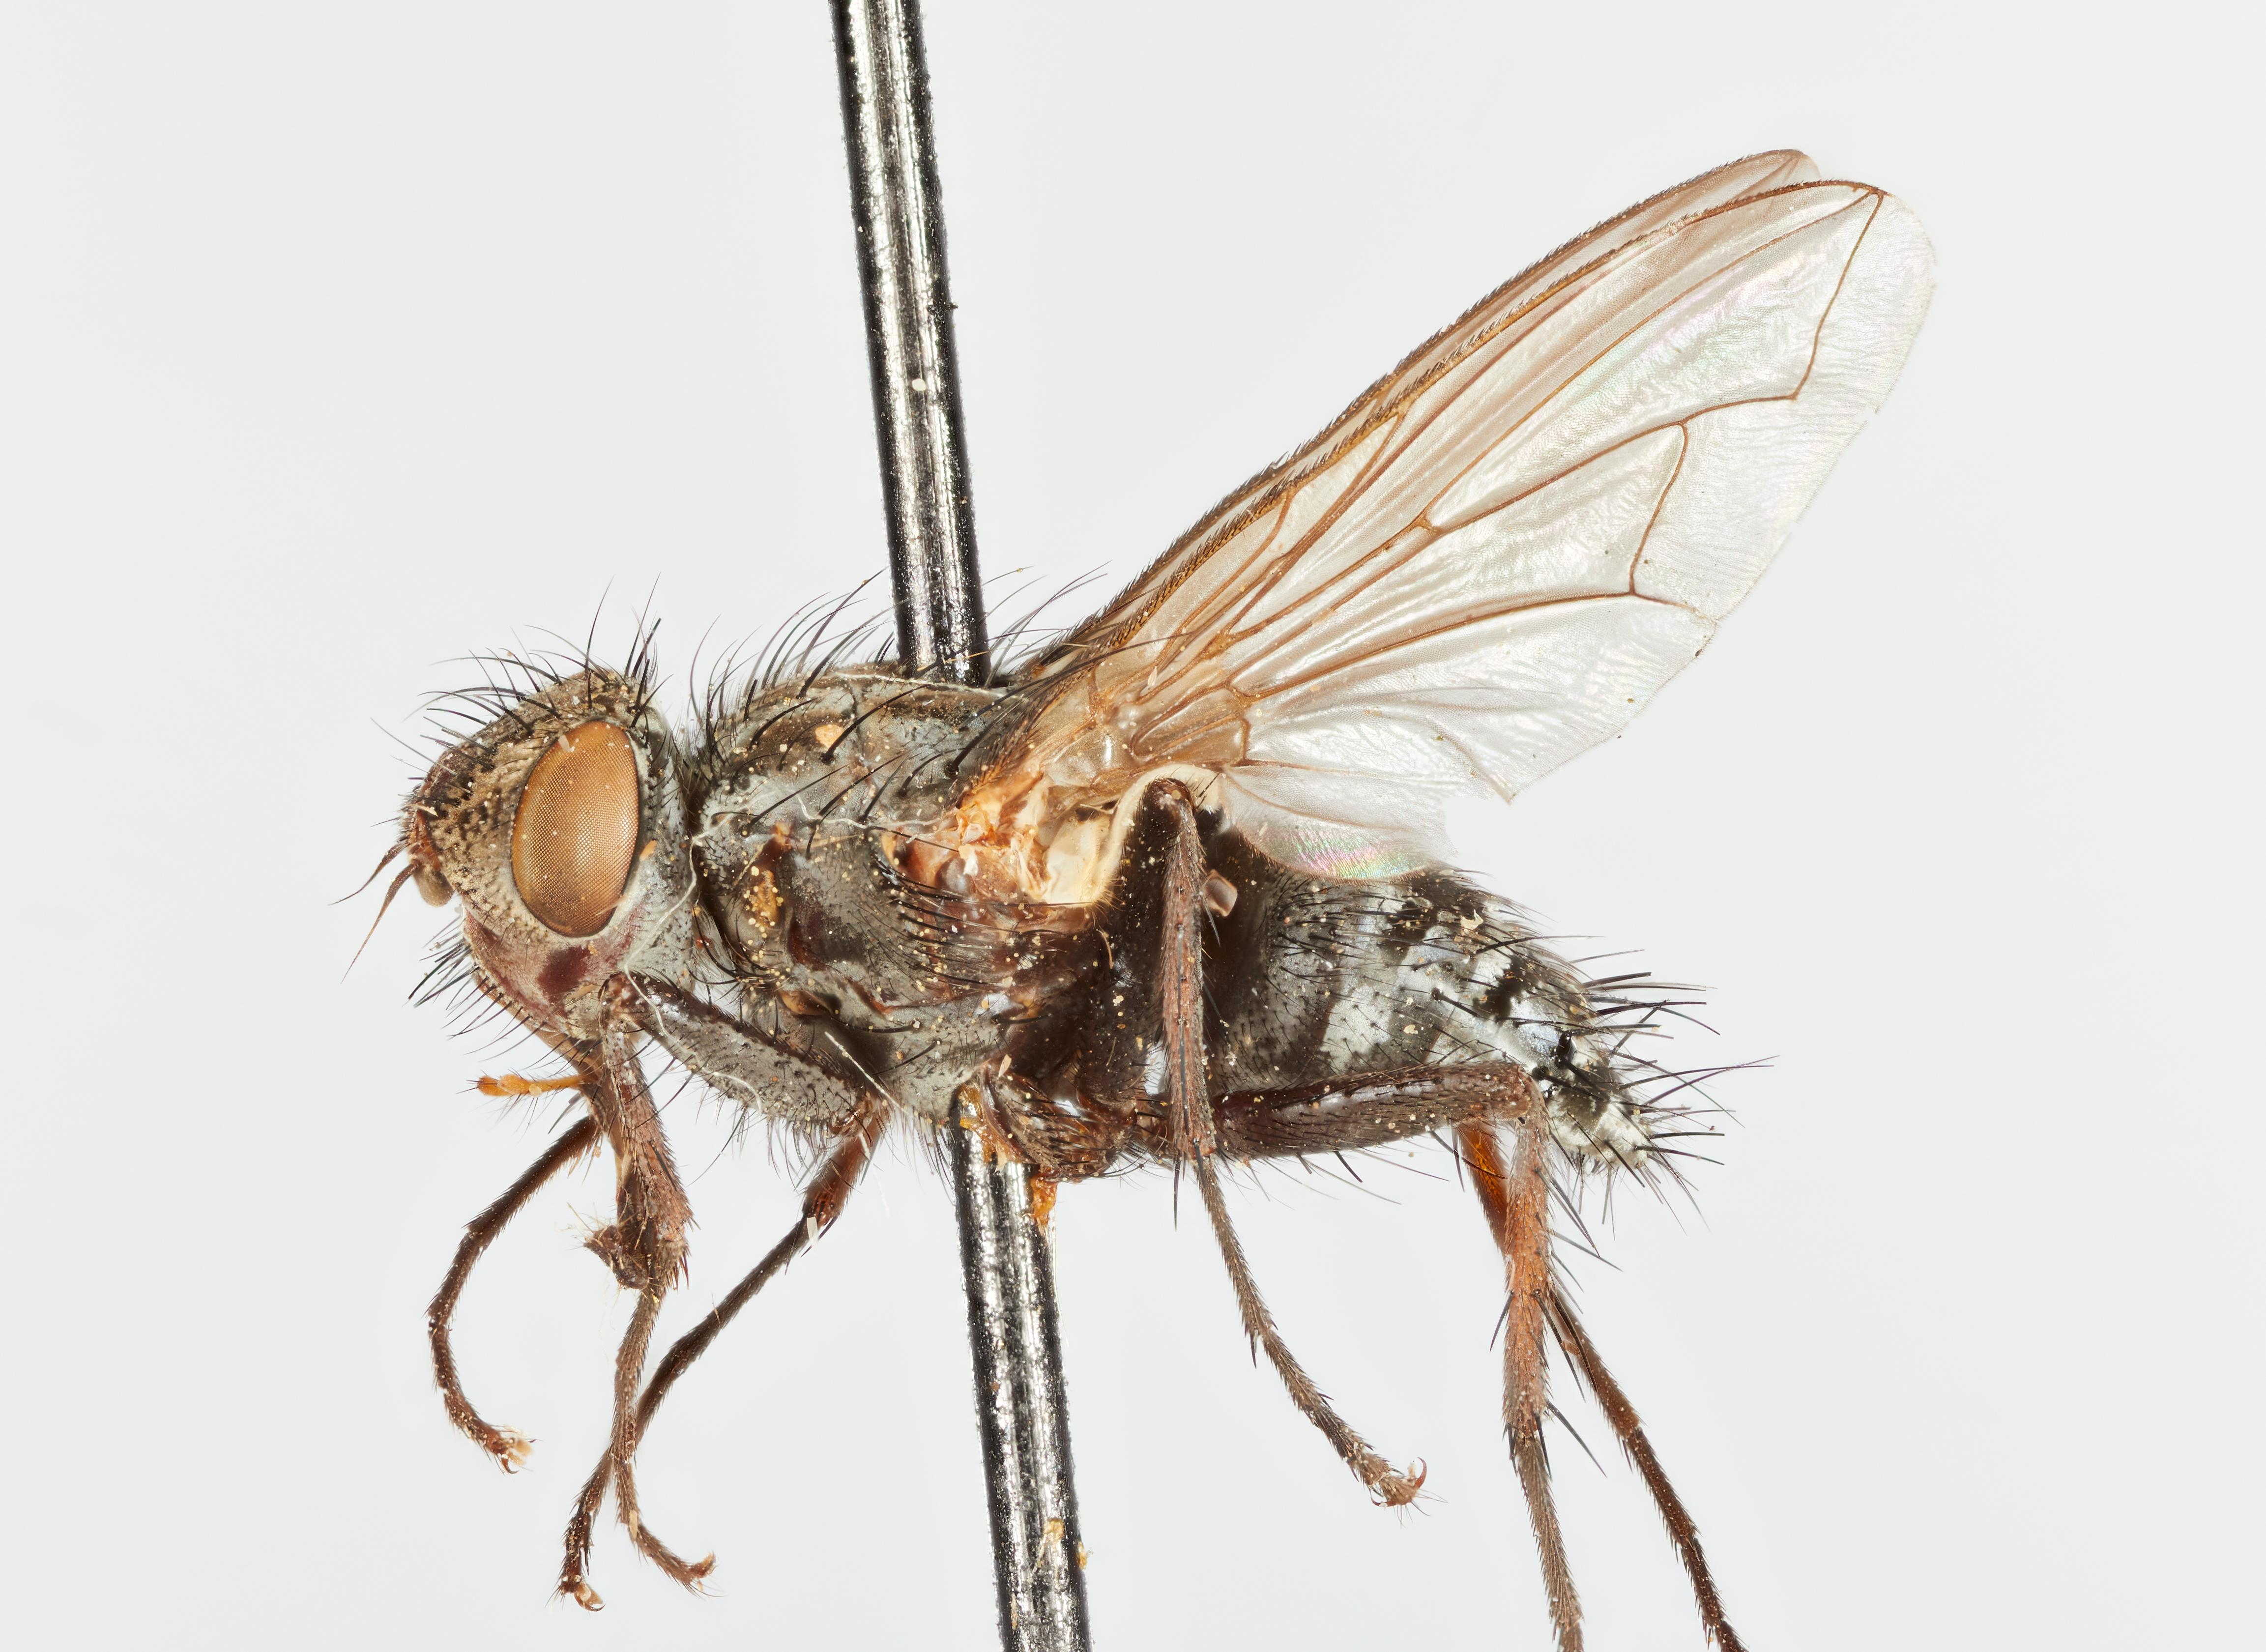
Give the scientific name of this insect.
Myiophasia solitaria
